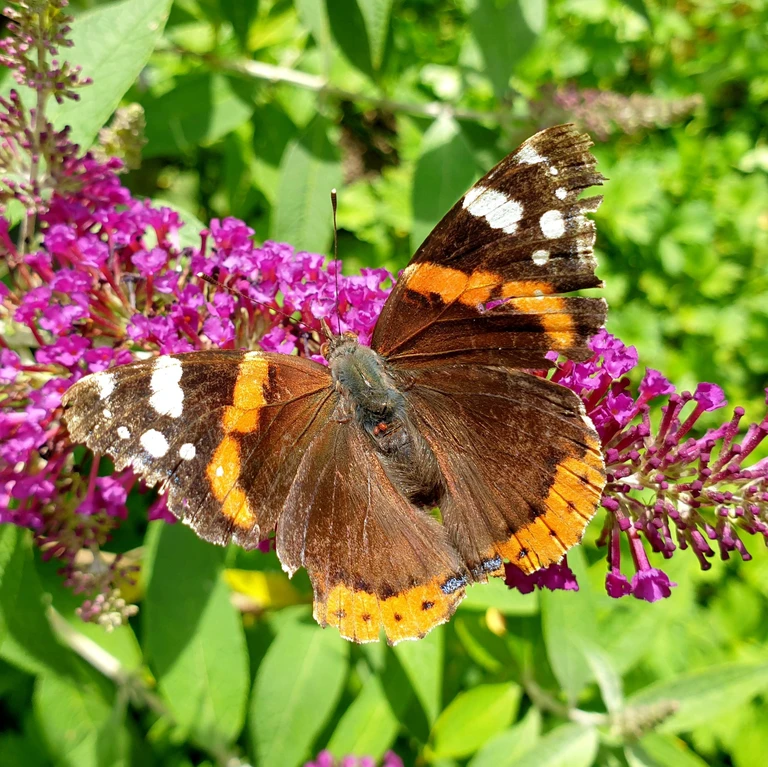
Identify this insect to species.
Vanessa atalanta
